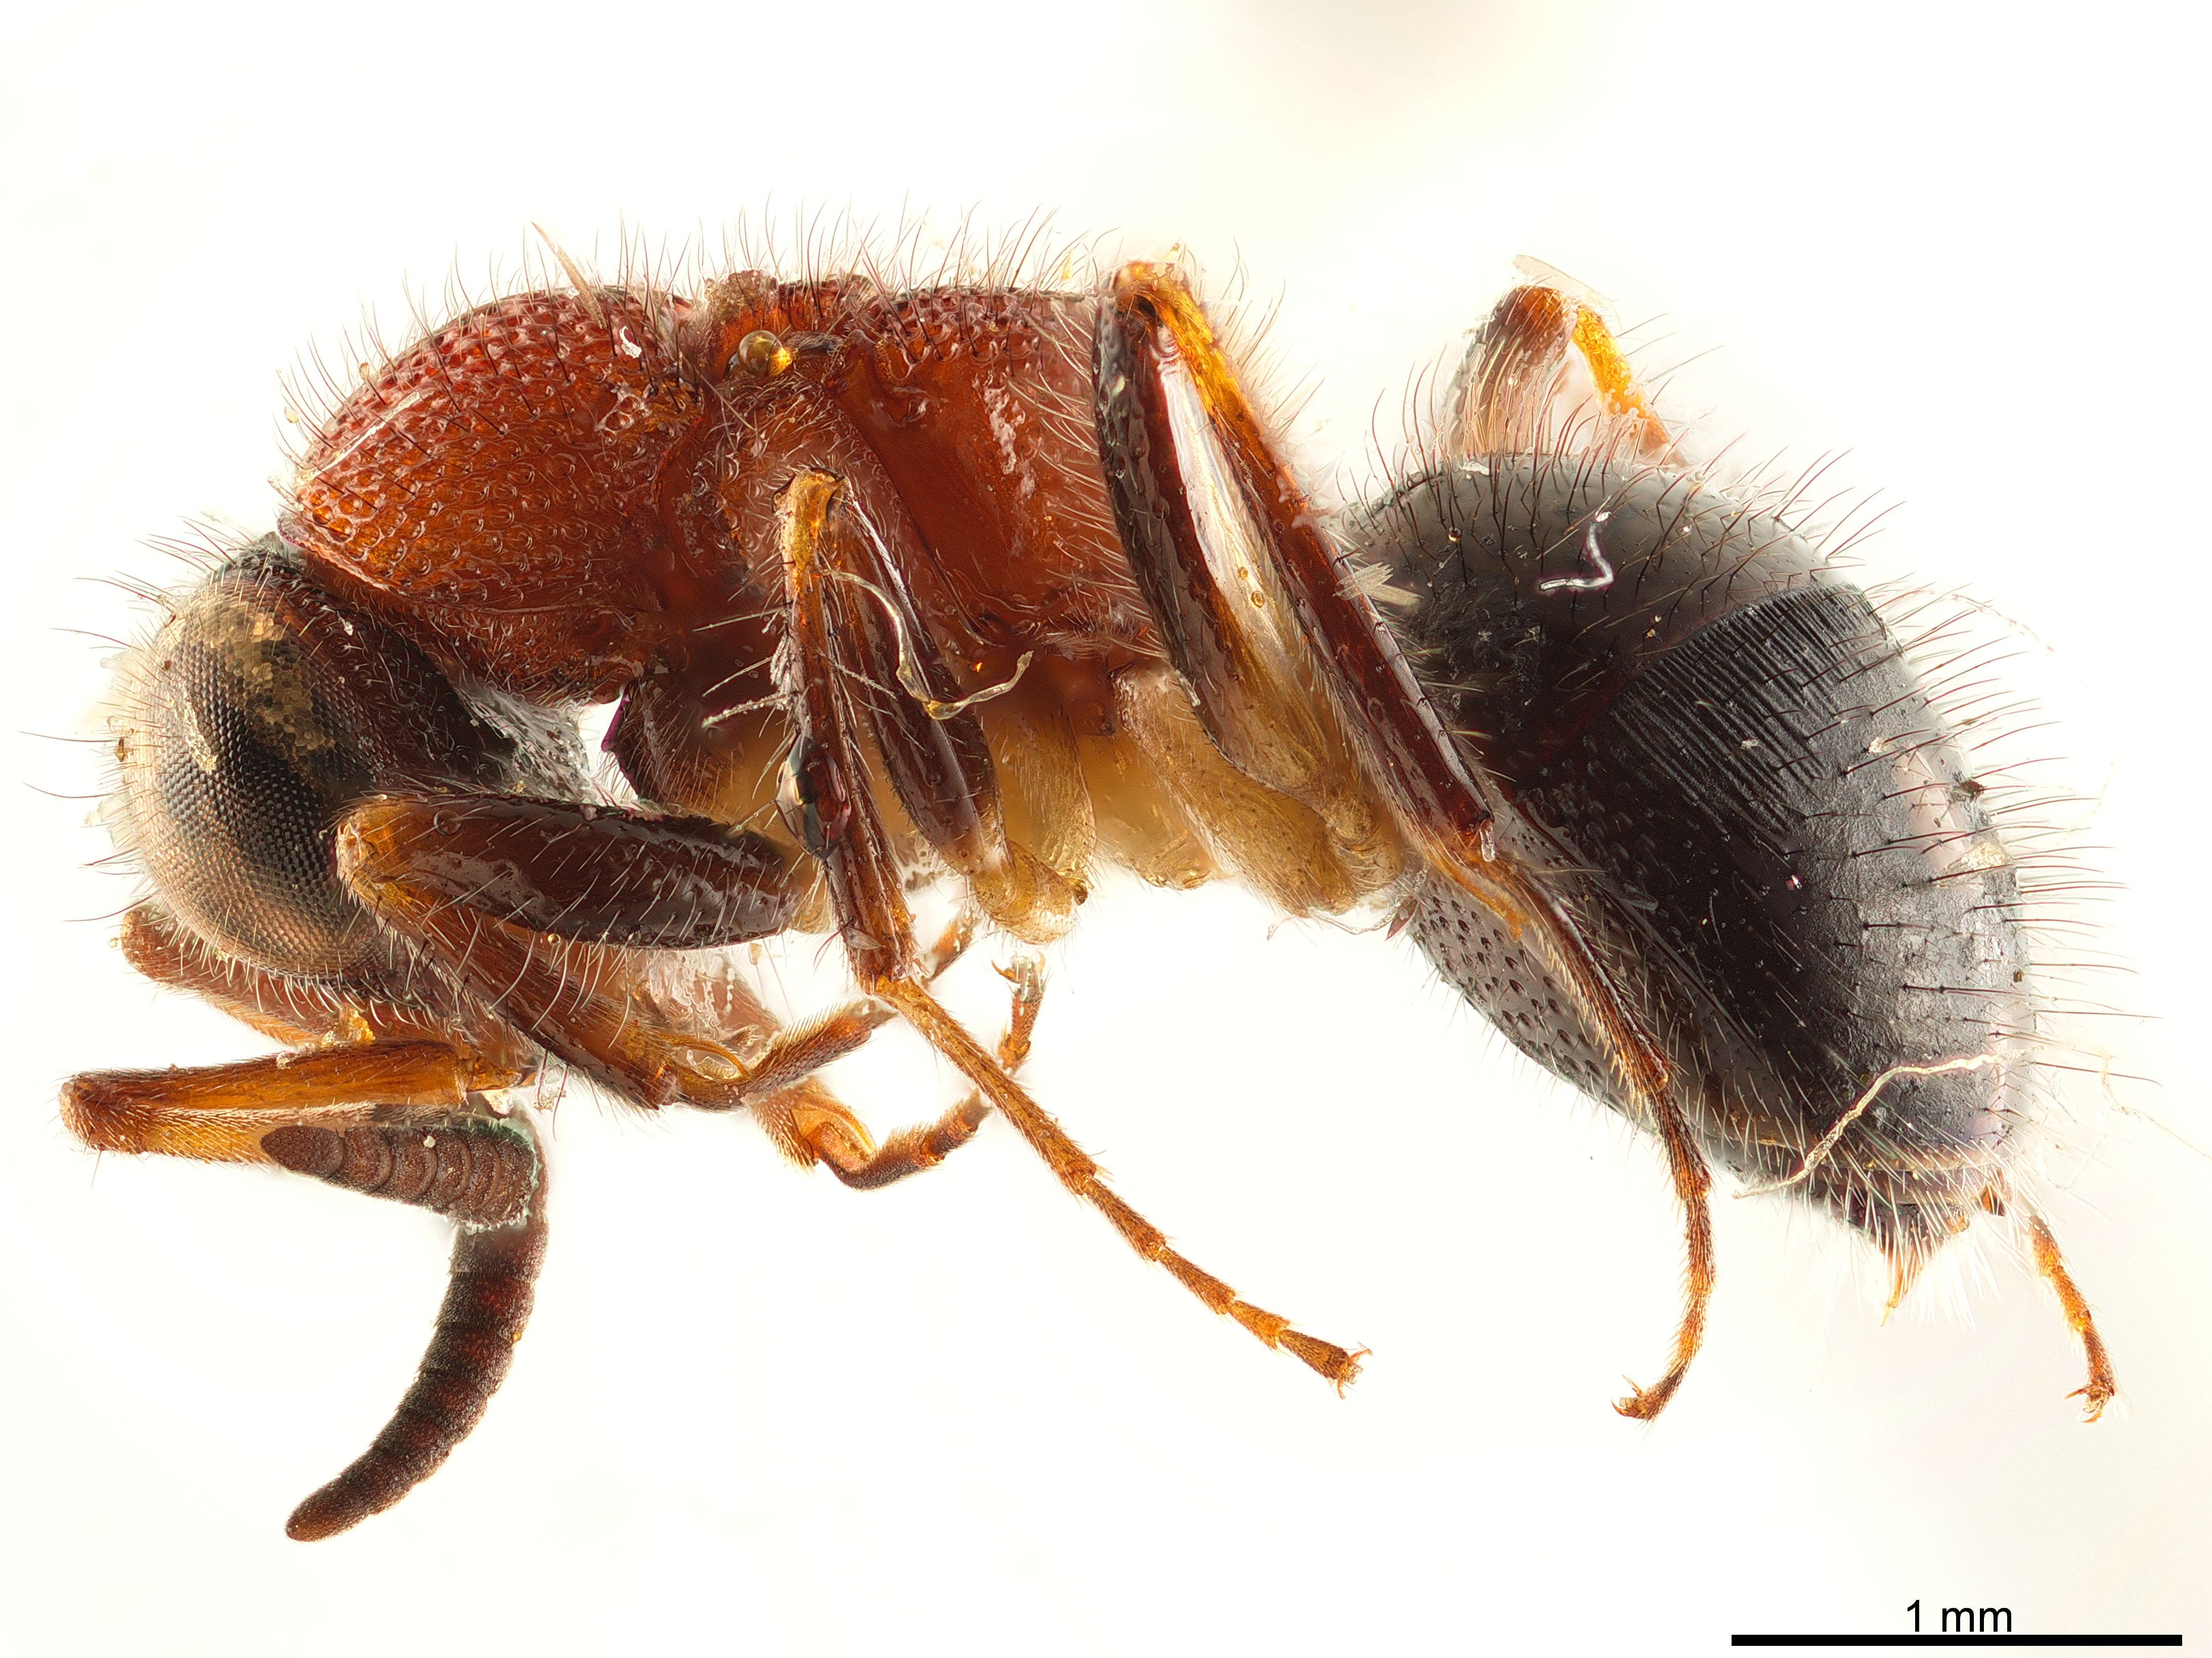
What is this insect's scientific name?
Serendibula deraniyagalai
